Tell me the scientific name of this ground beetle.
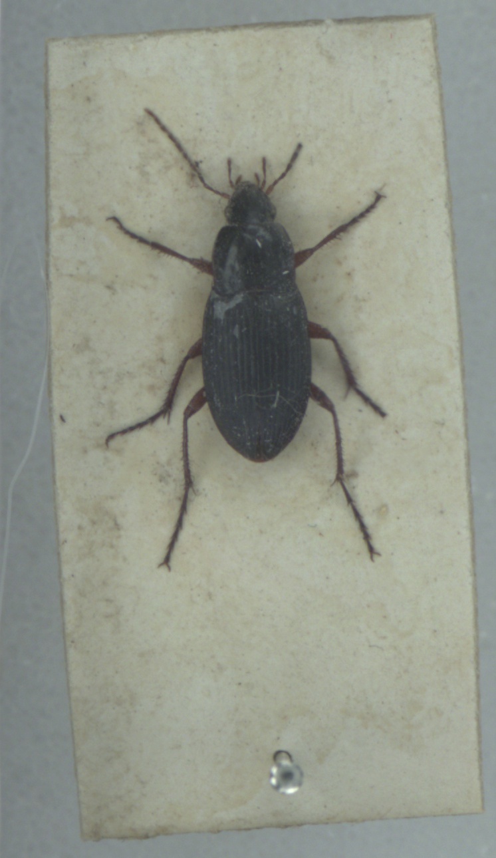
Calathus fuscipes
